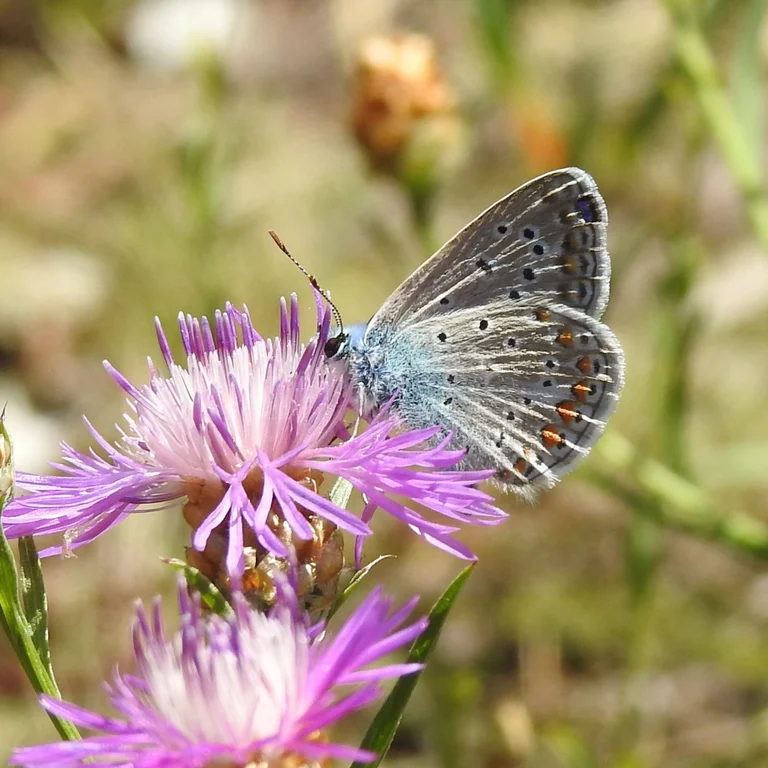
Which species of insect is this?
Polyommatus icarus
